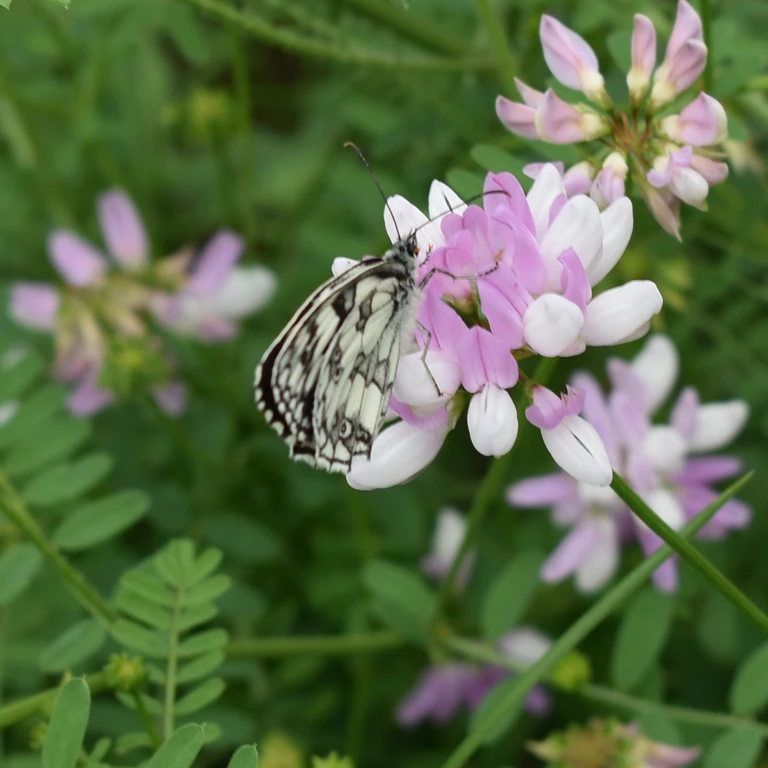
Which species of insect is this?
Melanargia galathea
